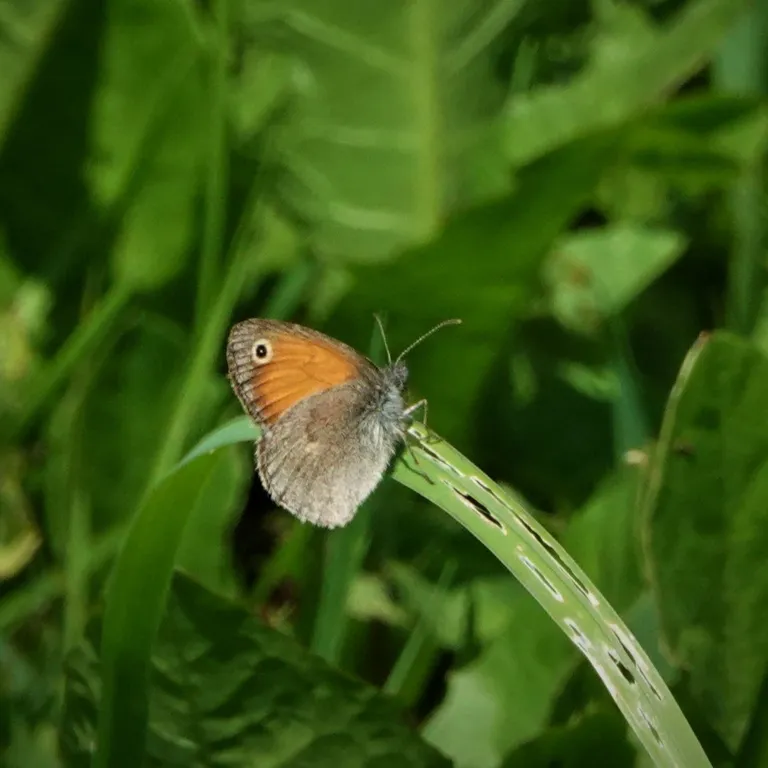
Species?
Coenonympha pamphilus
